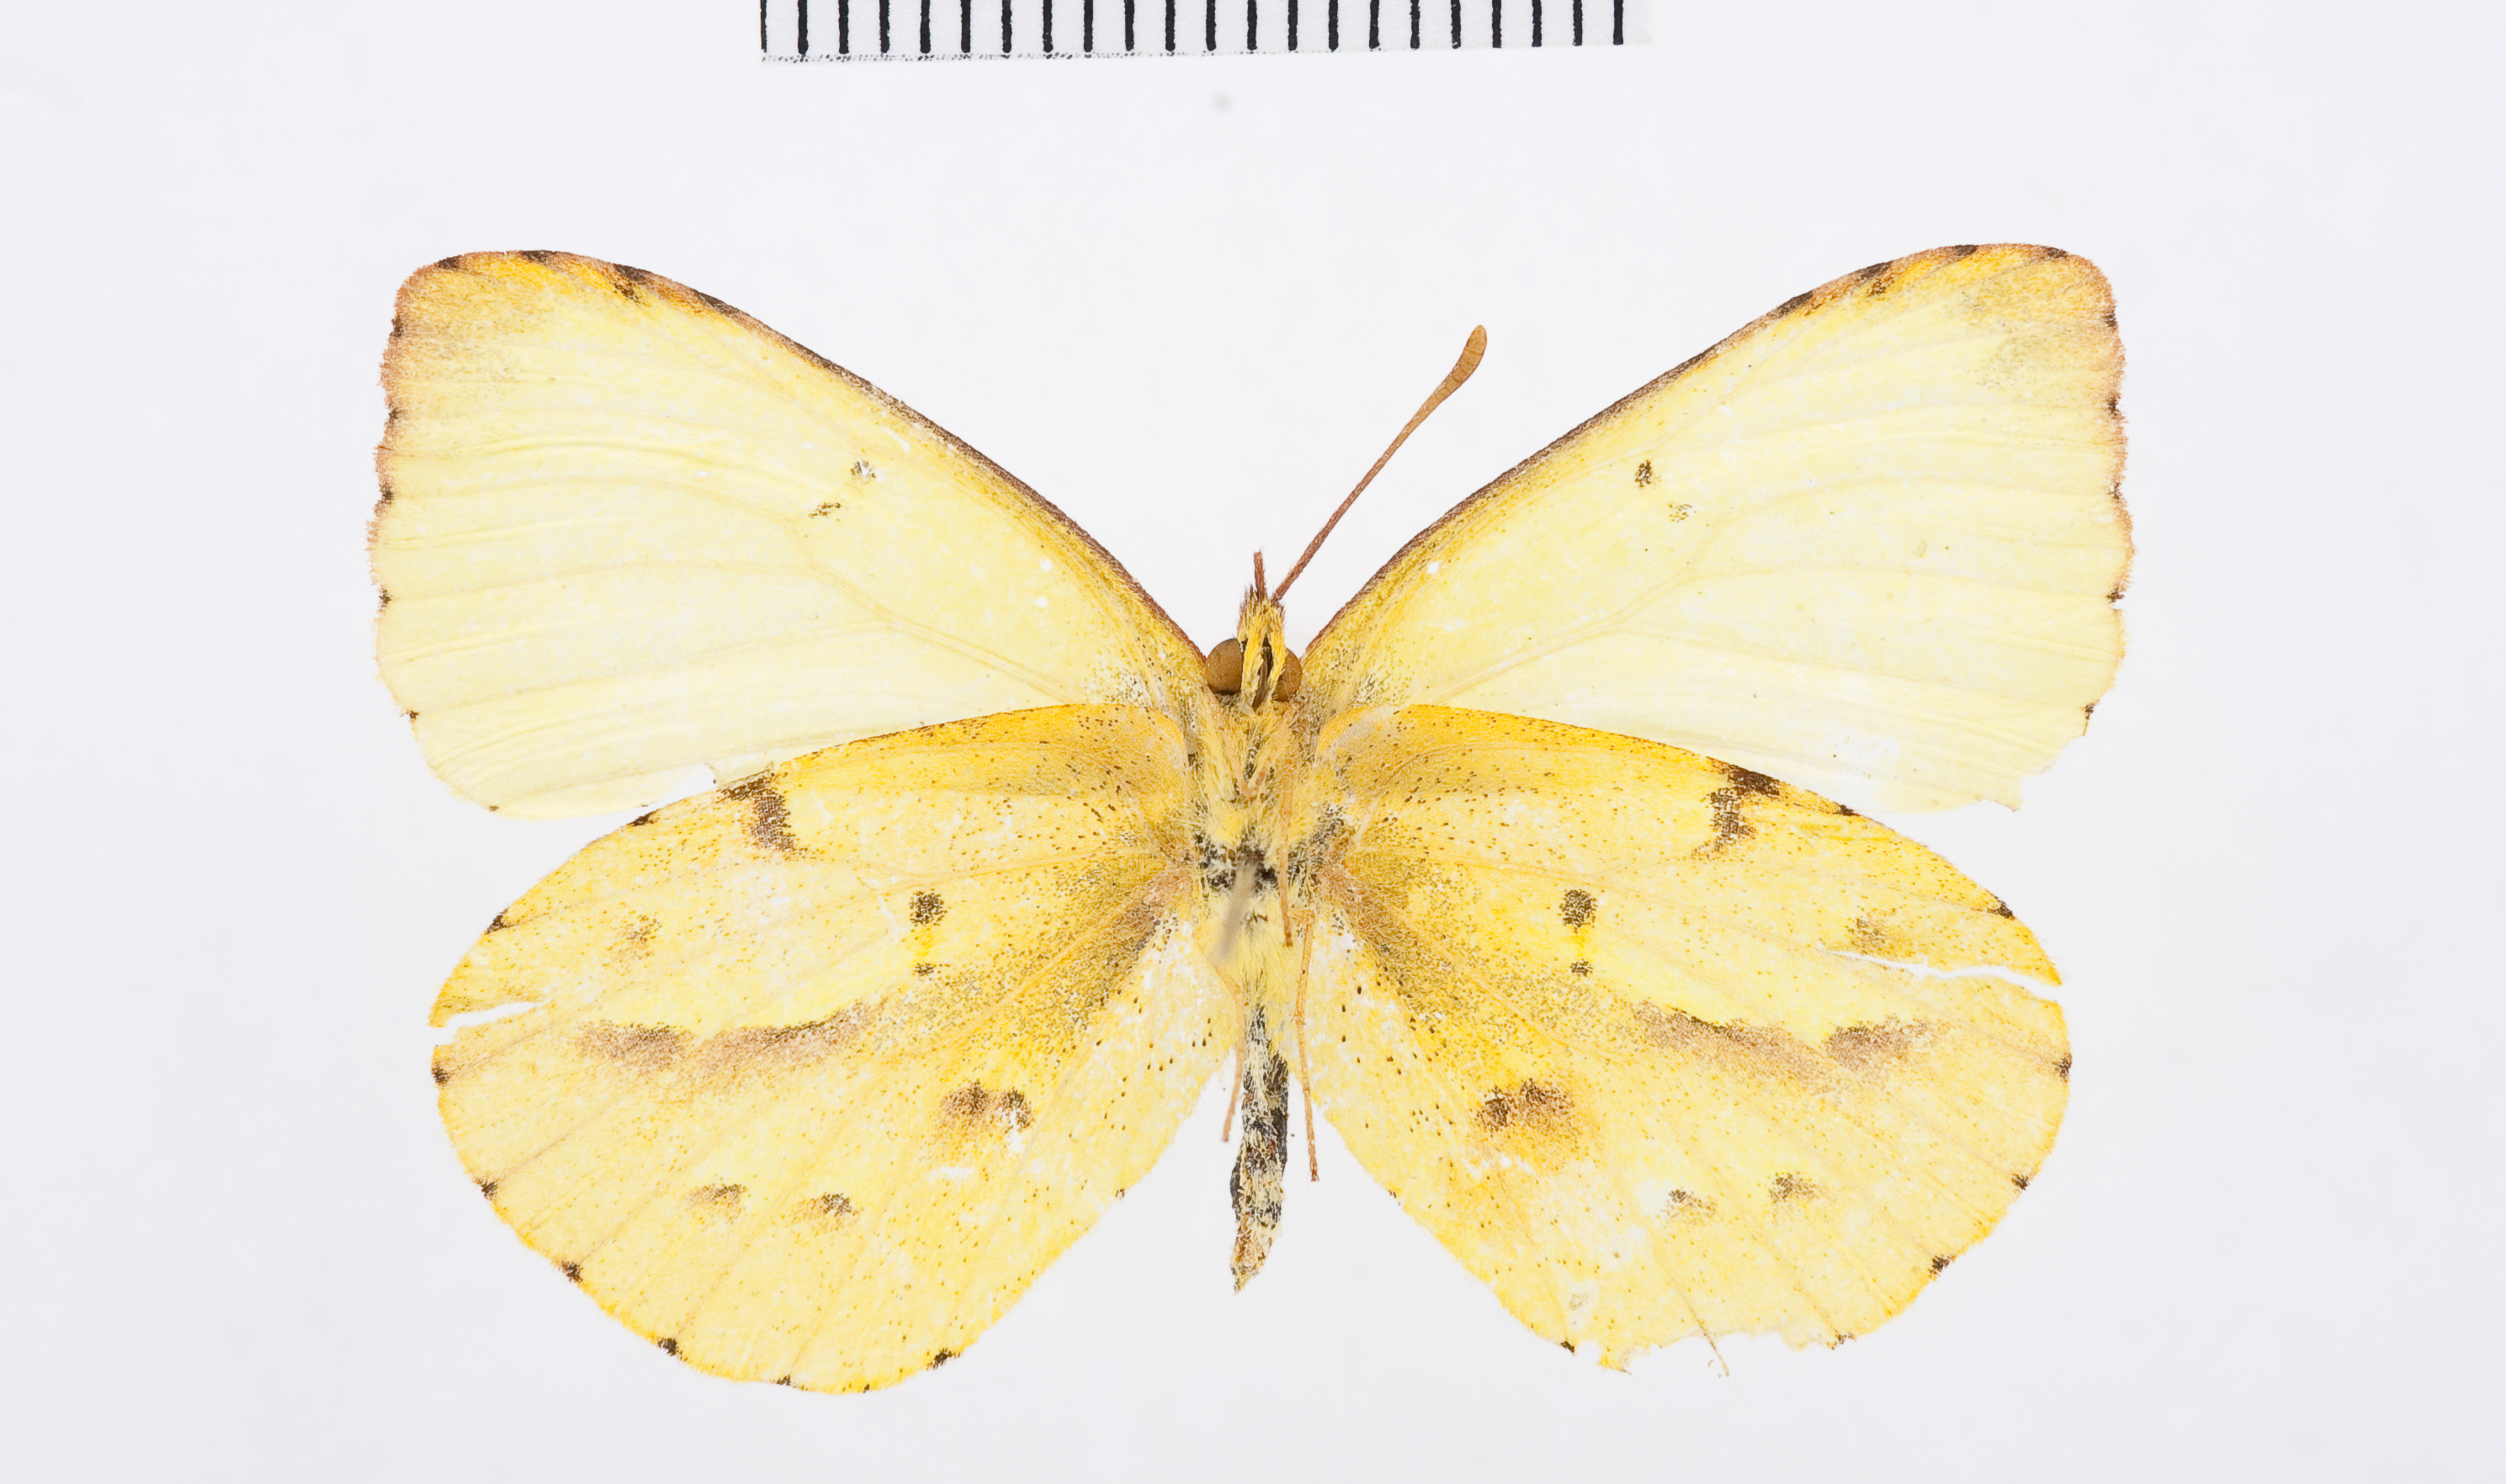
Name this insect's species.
Teriocolias zelia
